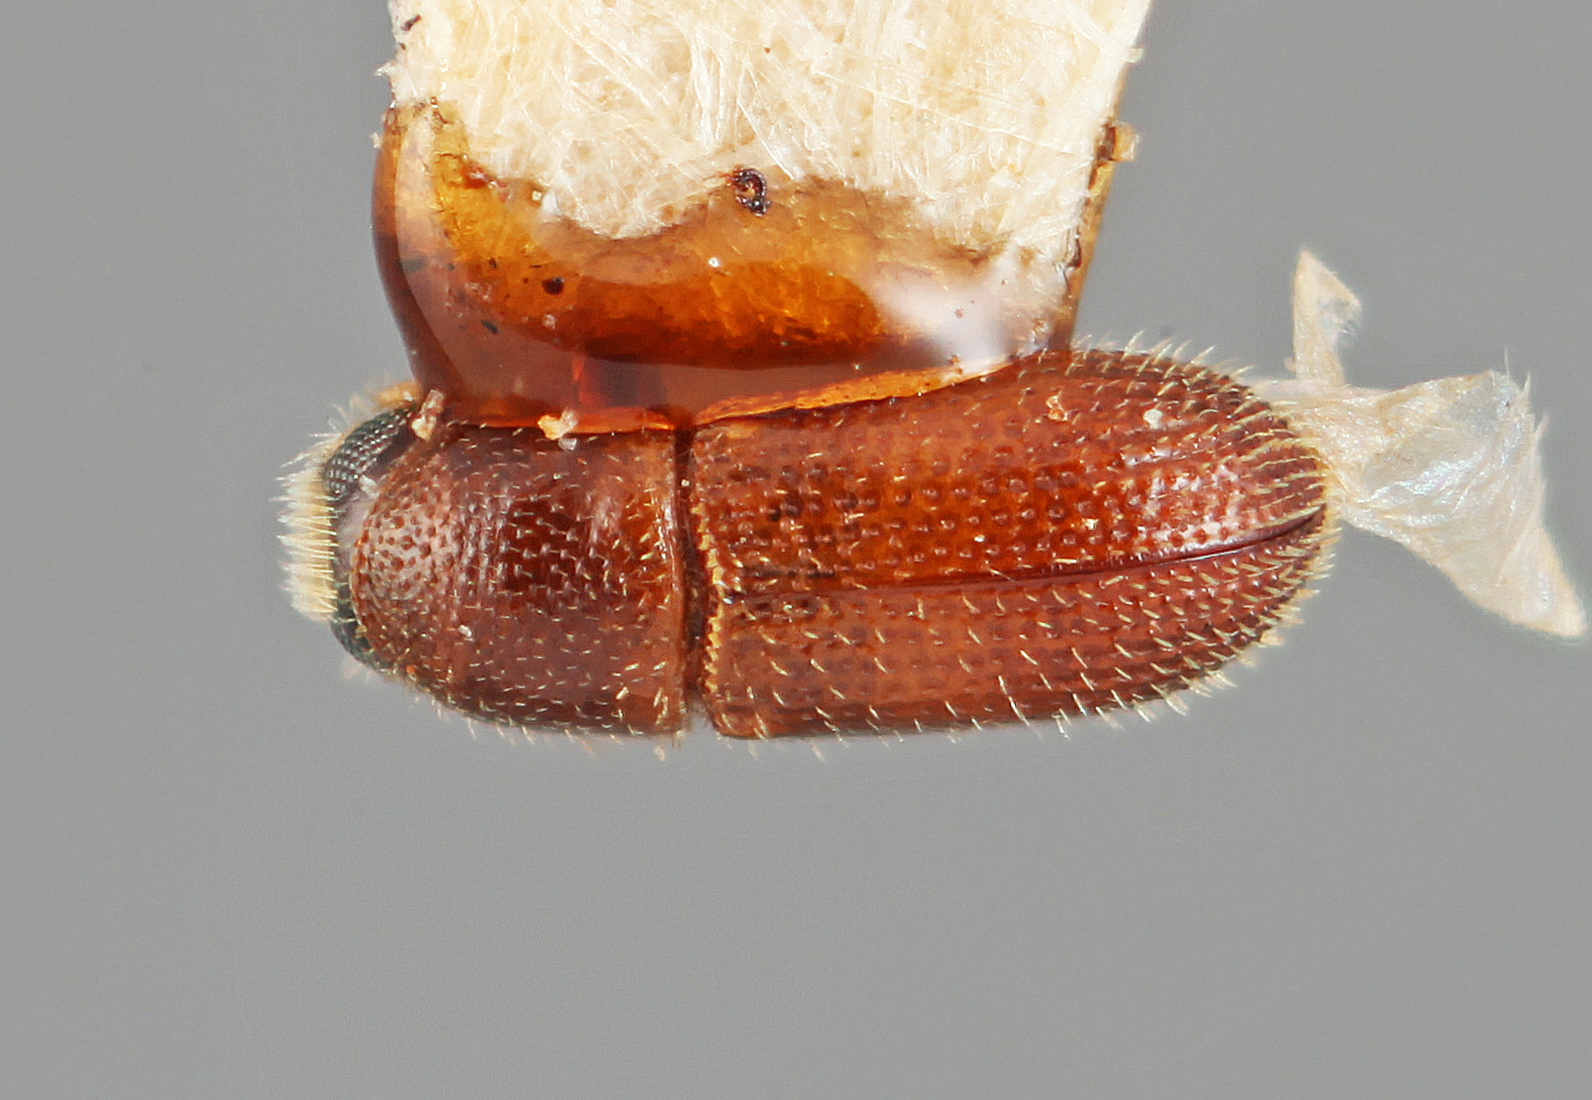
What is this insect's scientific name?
Phloeotrypetus palauensis
